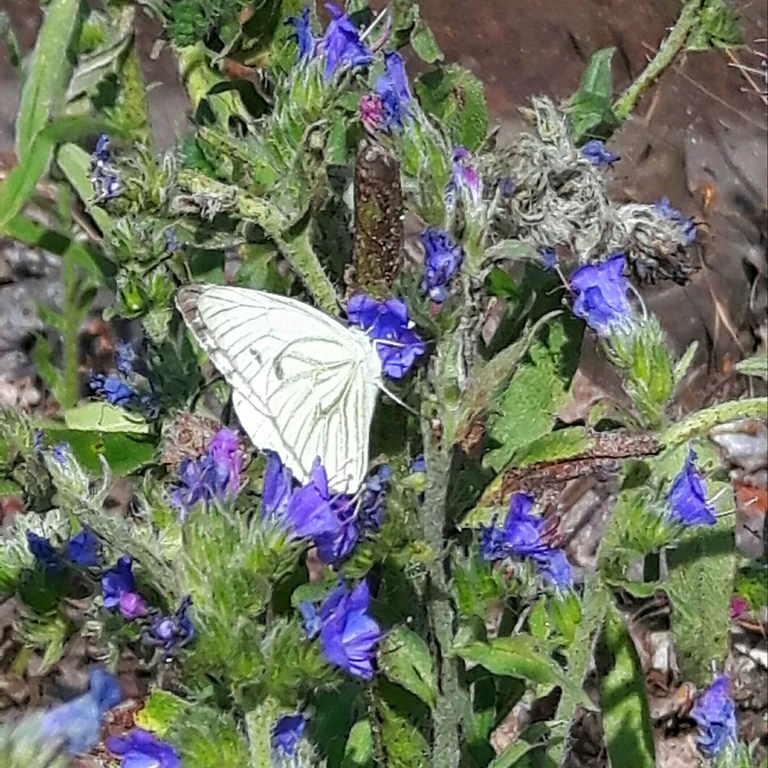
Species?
Pieris napi
